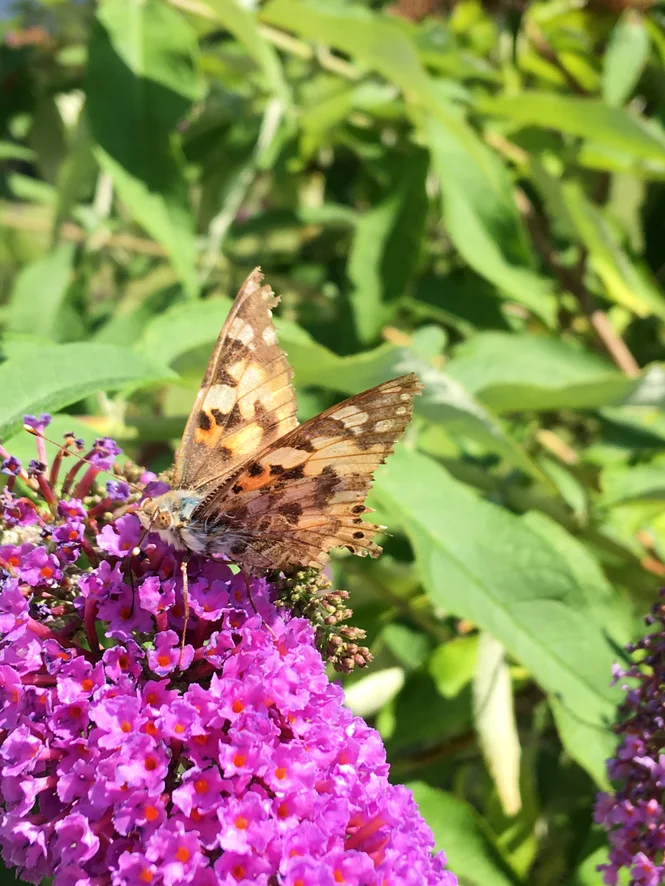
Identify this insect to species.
Vanessa cardui
